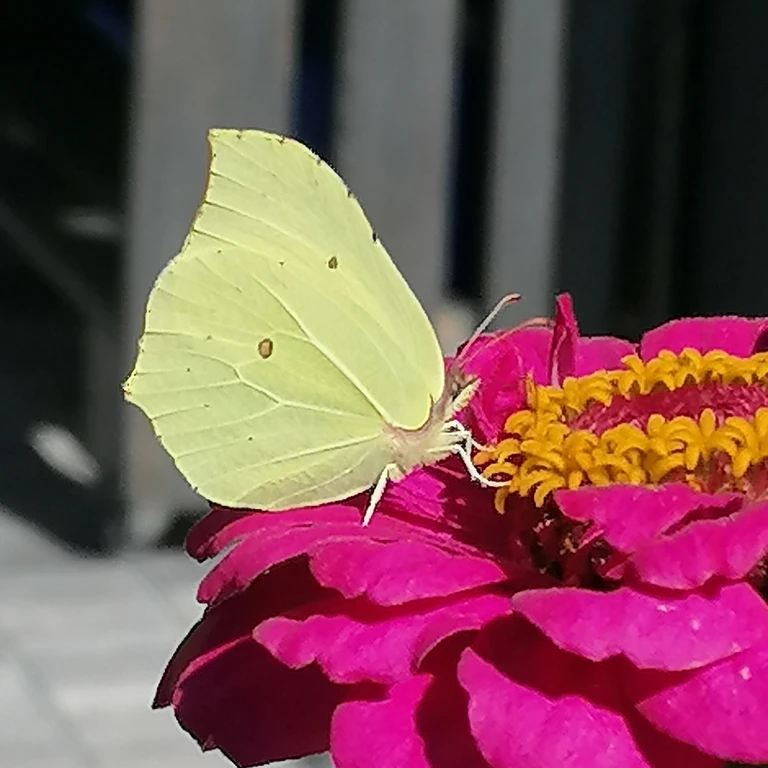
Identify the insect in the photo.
Gonepteryx rhamni
